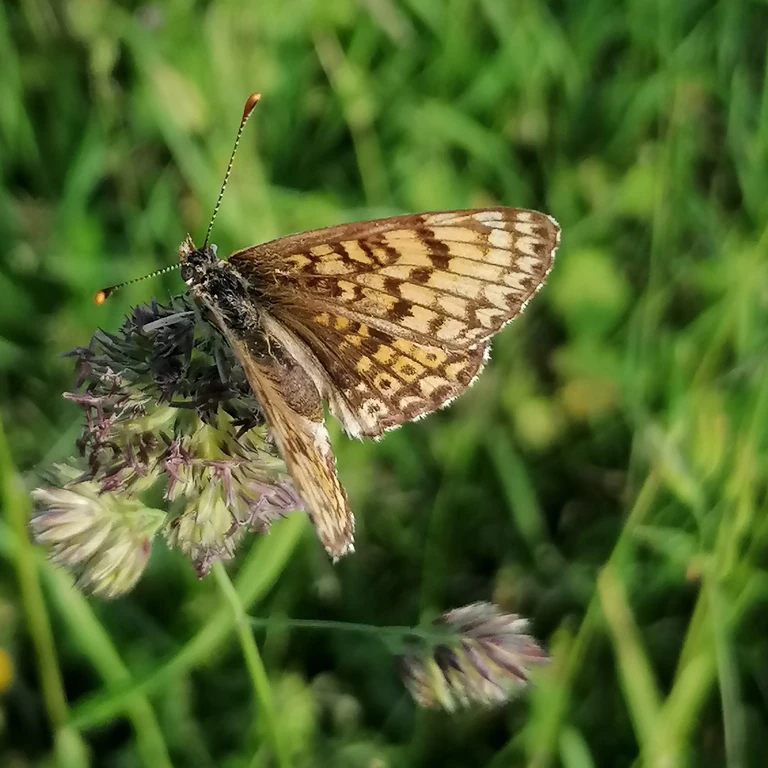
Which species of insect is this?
Melitaea cinxia
